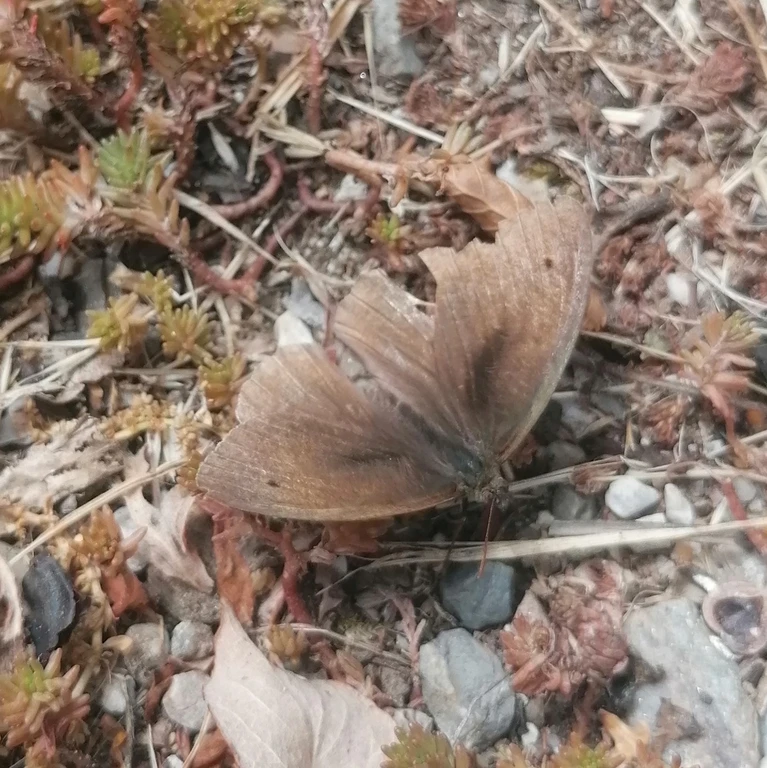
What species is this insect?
Maniola jurtina
